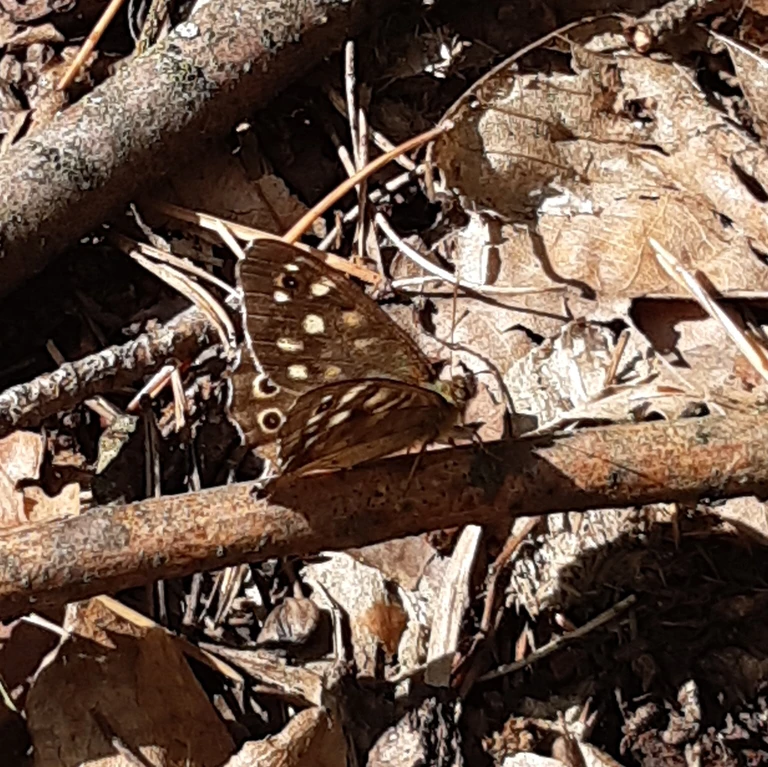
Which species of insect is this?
Pararge aegeria
